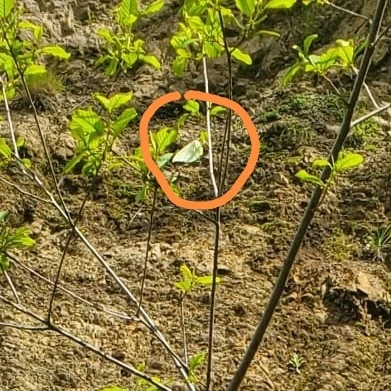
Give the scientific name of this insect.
Gonepteryx rhamni
